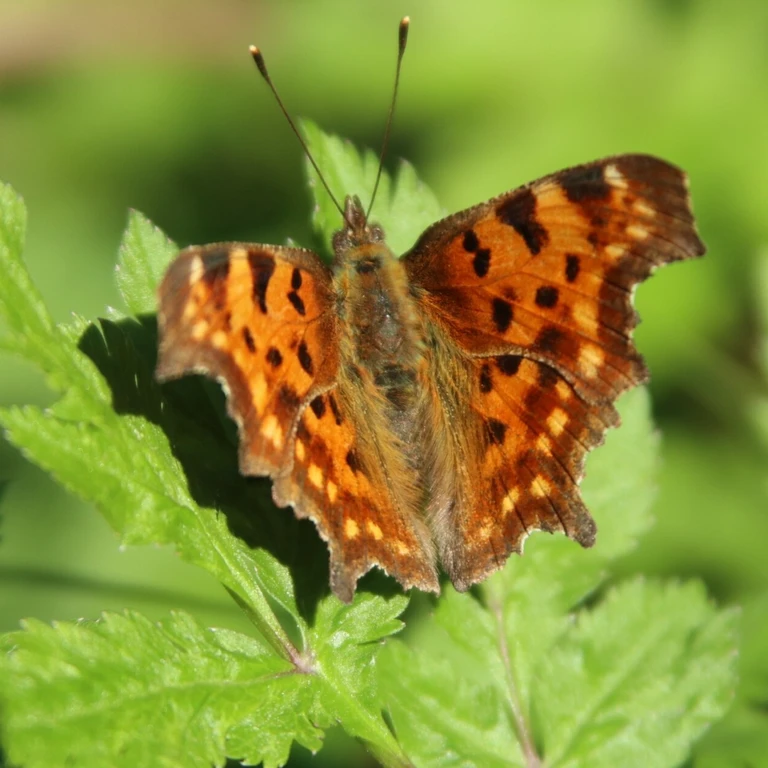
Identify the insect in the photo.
Polygonia c-album
